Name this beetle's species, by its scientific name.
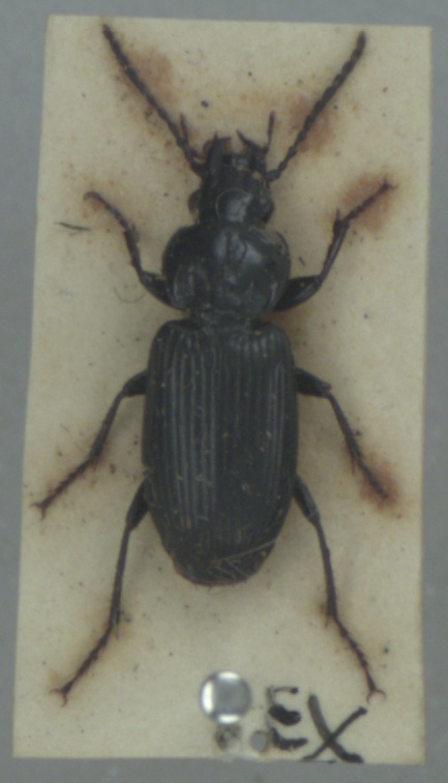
Pterostichus nigrita
